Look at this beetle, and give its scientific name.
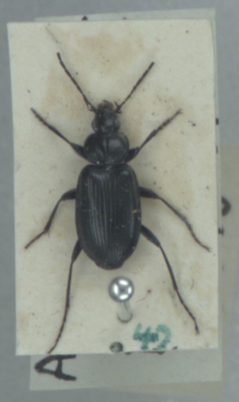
Agonum emarginatum
